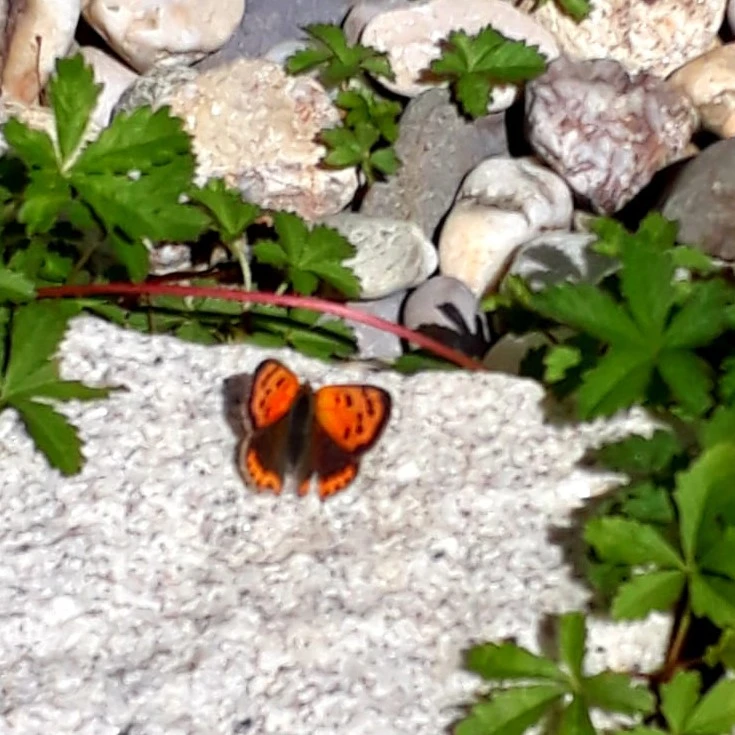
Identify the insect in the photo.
Lycaena phlaeas
